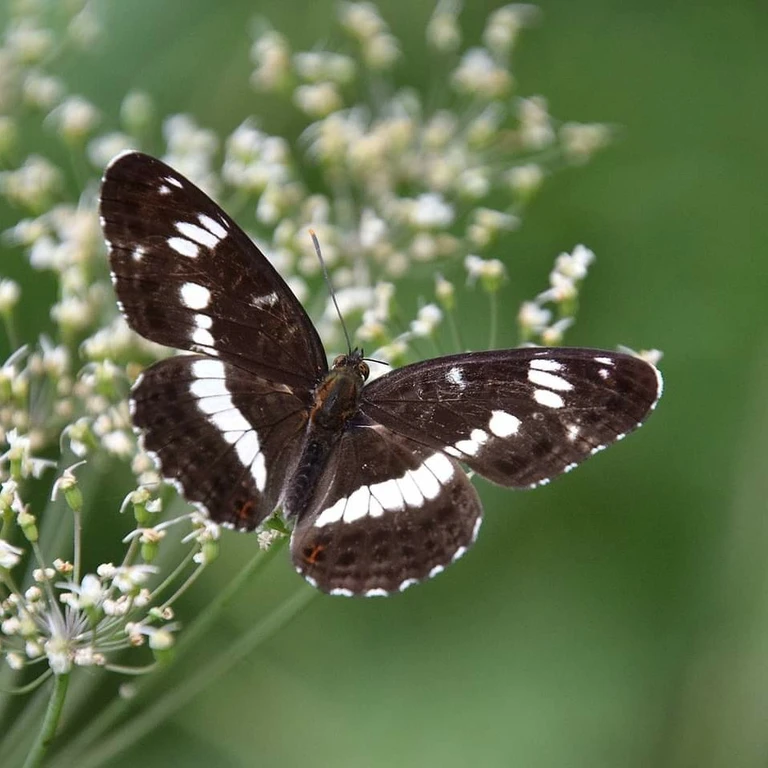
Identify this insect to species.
Limenitis camilla (also Ladoga camilla)
